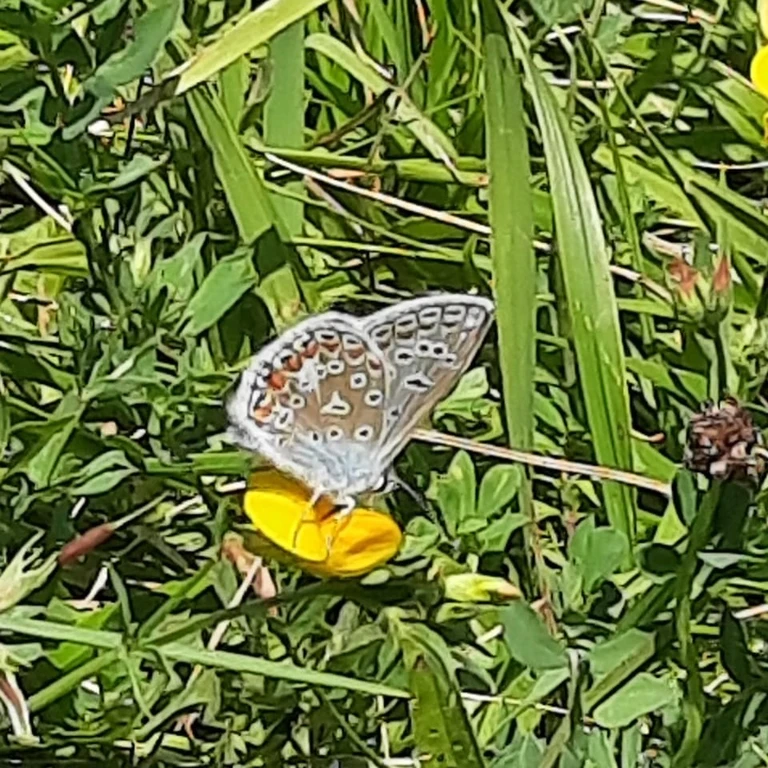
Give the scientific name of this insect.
Polyommatus icarus
